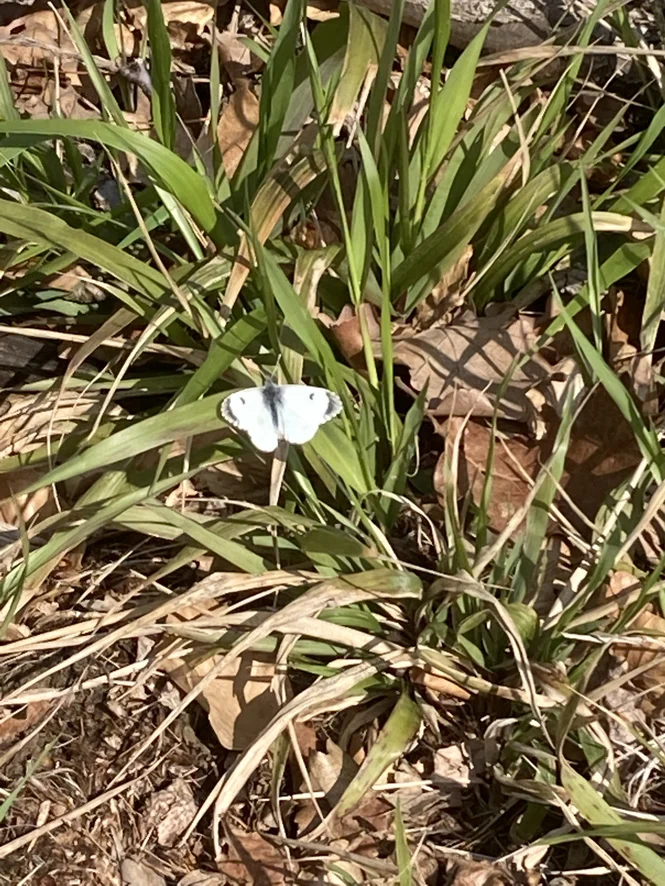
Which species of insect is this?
Anthocharis cardamines
